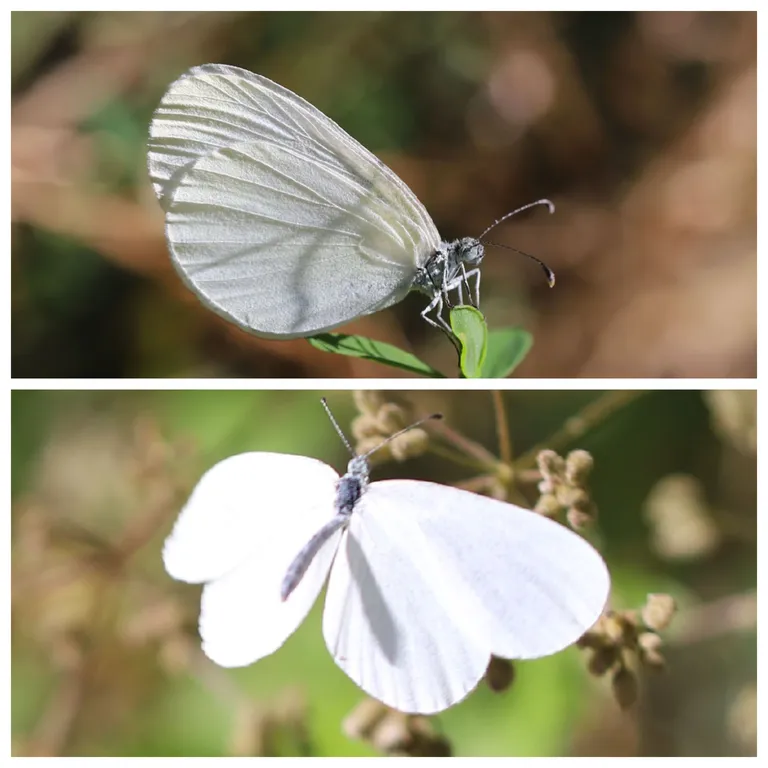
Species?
Leptidea sinapis/juvernica
